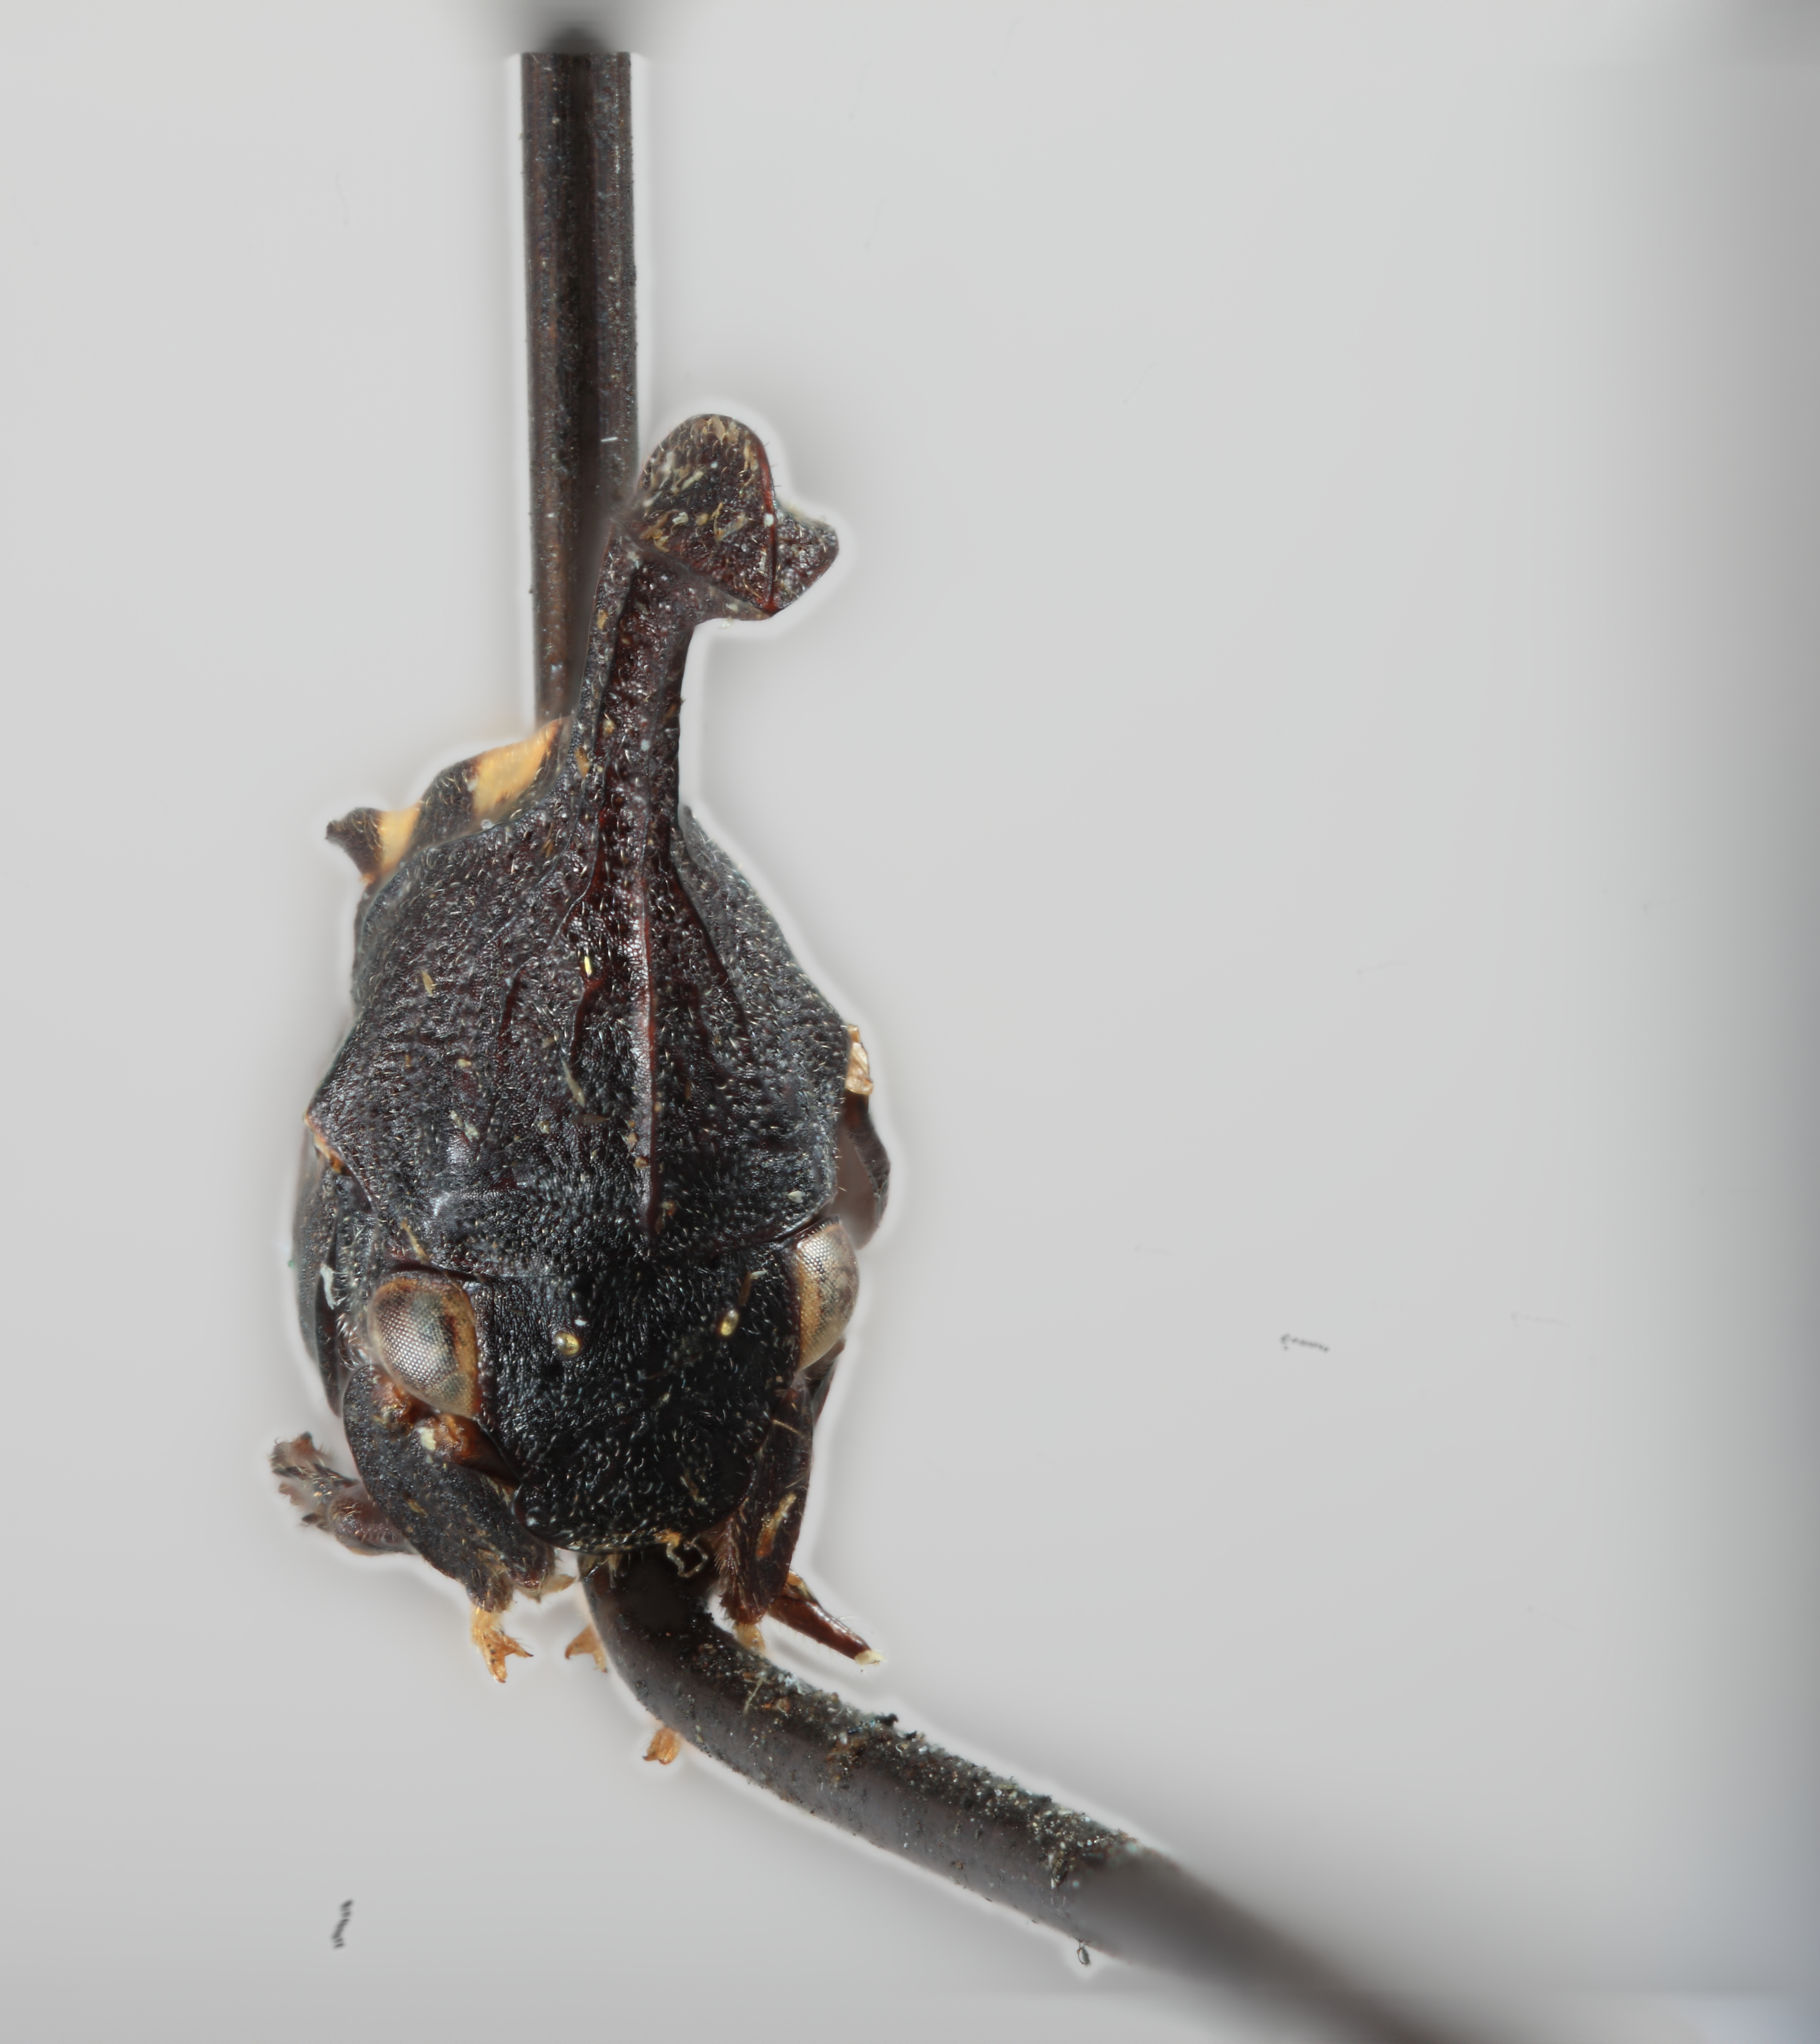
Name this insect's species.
Enchenopa ansera
